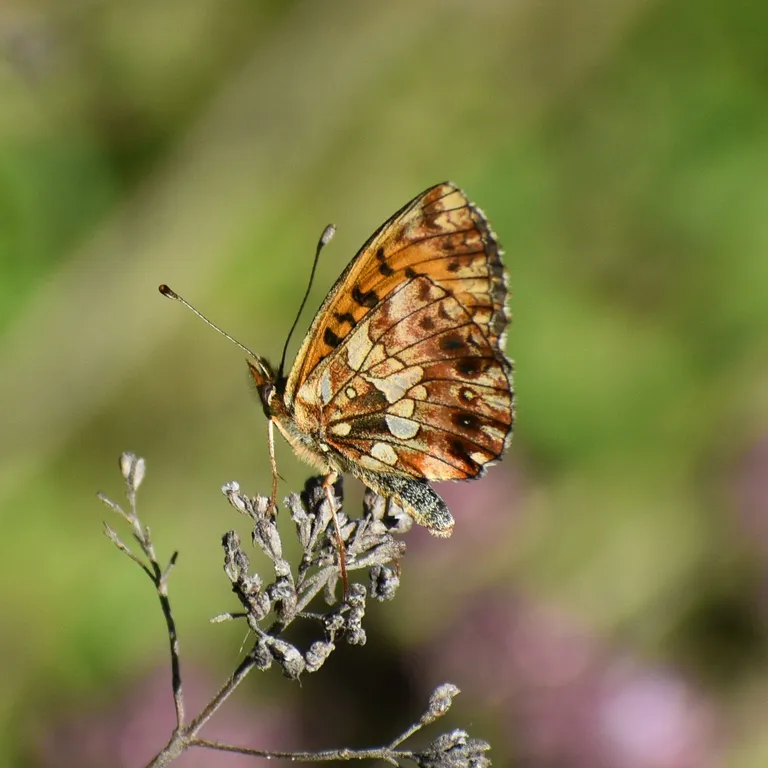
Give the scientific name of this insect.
Boloria dia
